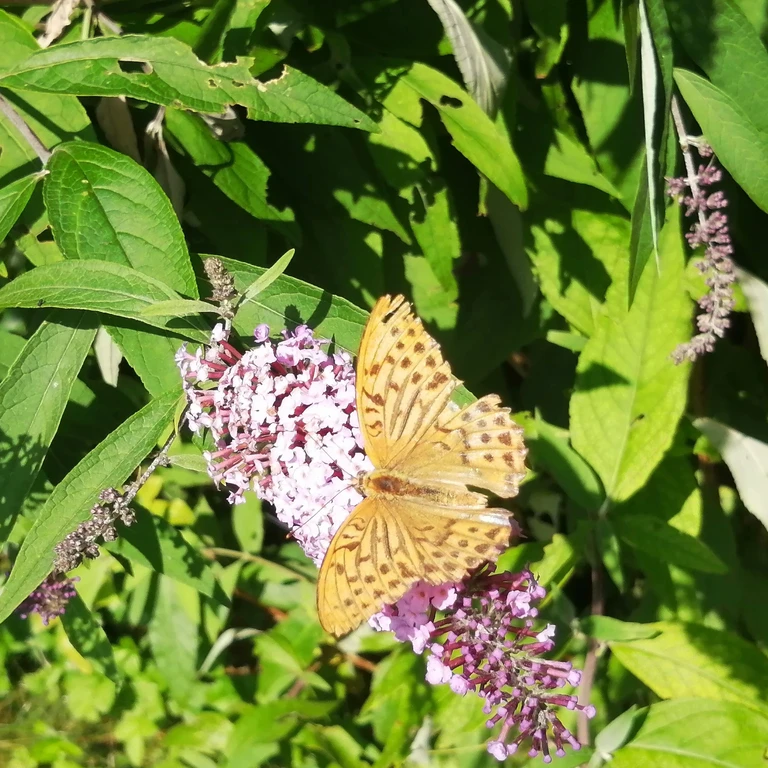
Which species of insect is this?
Argynnis paphia
